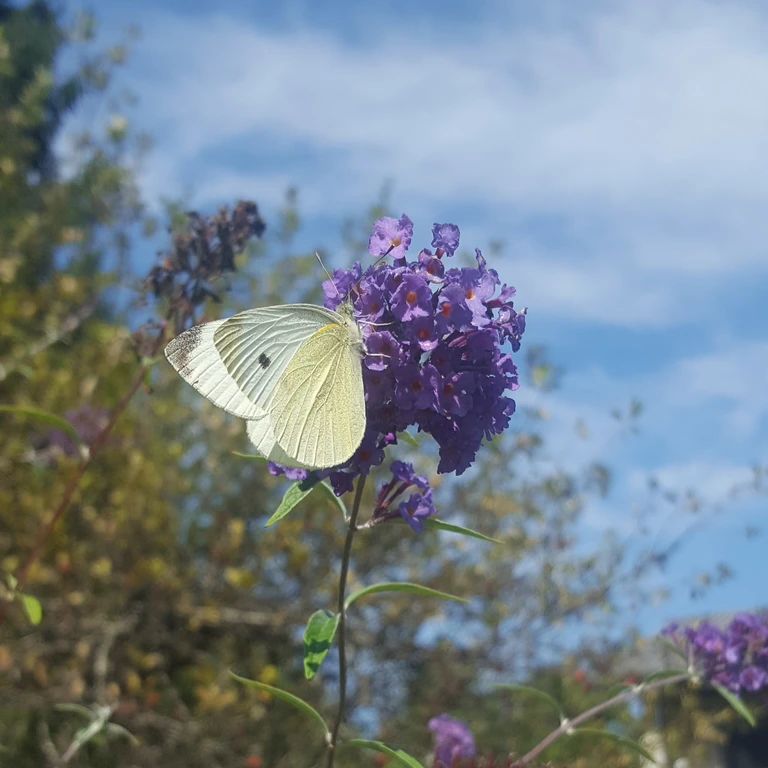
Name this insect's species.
Pieris rapae
